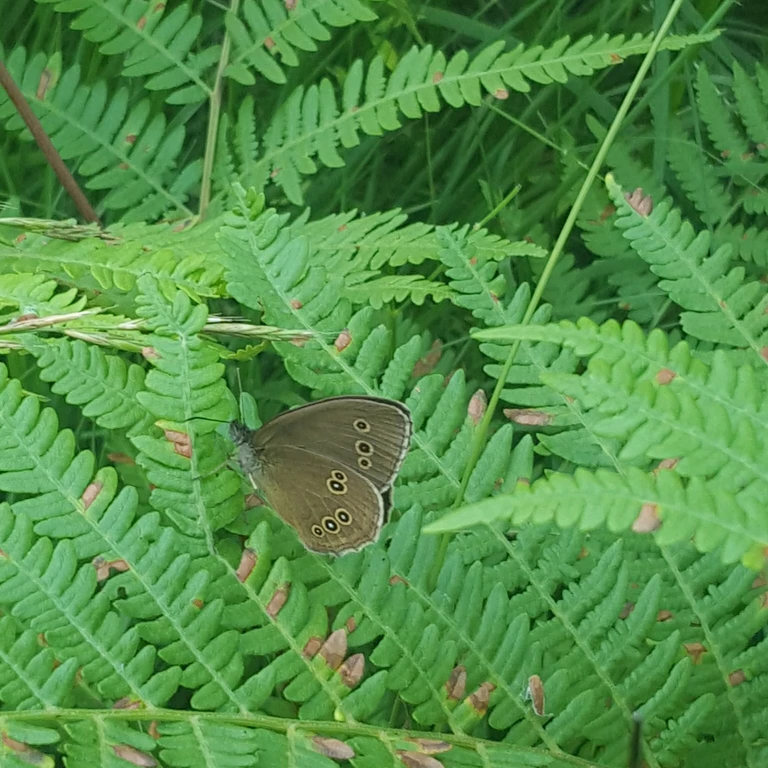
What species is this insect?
Aphantopus hyperantus
